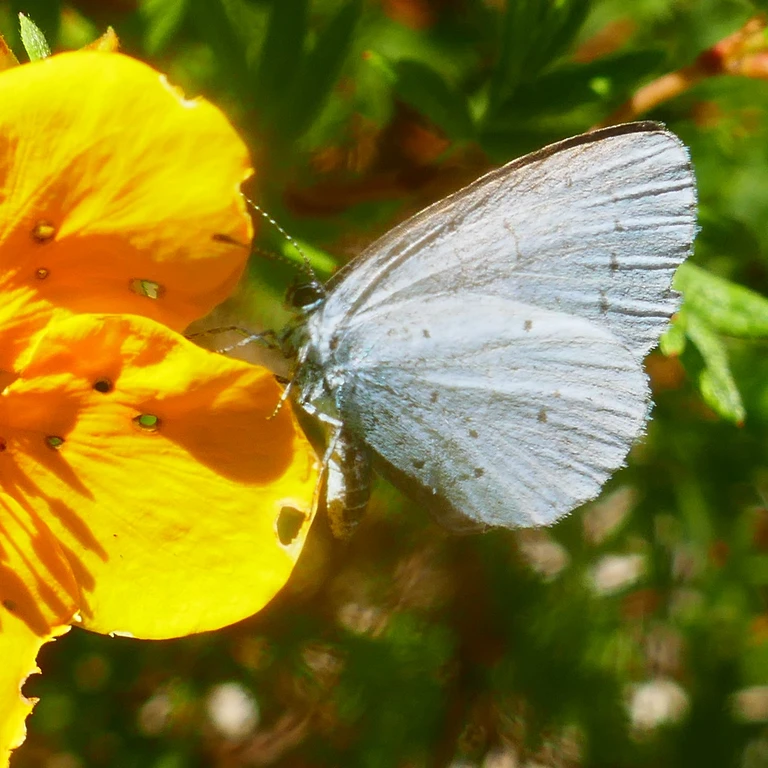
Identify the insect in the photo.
Celastrina argiolus
